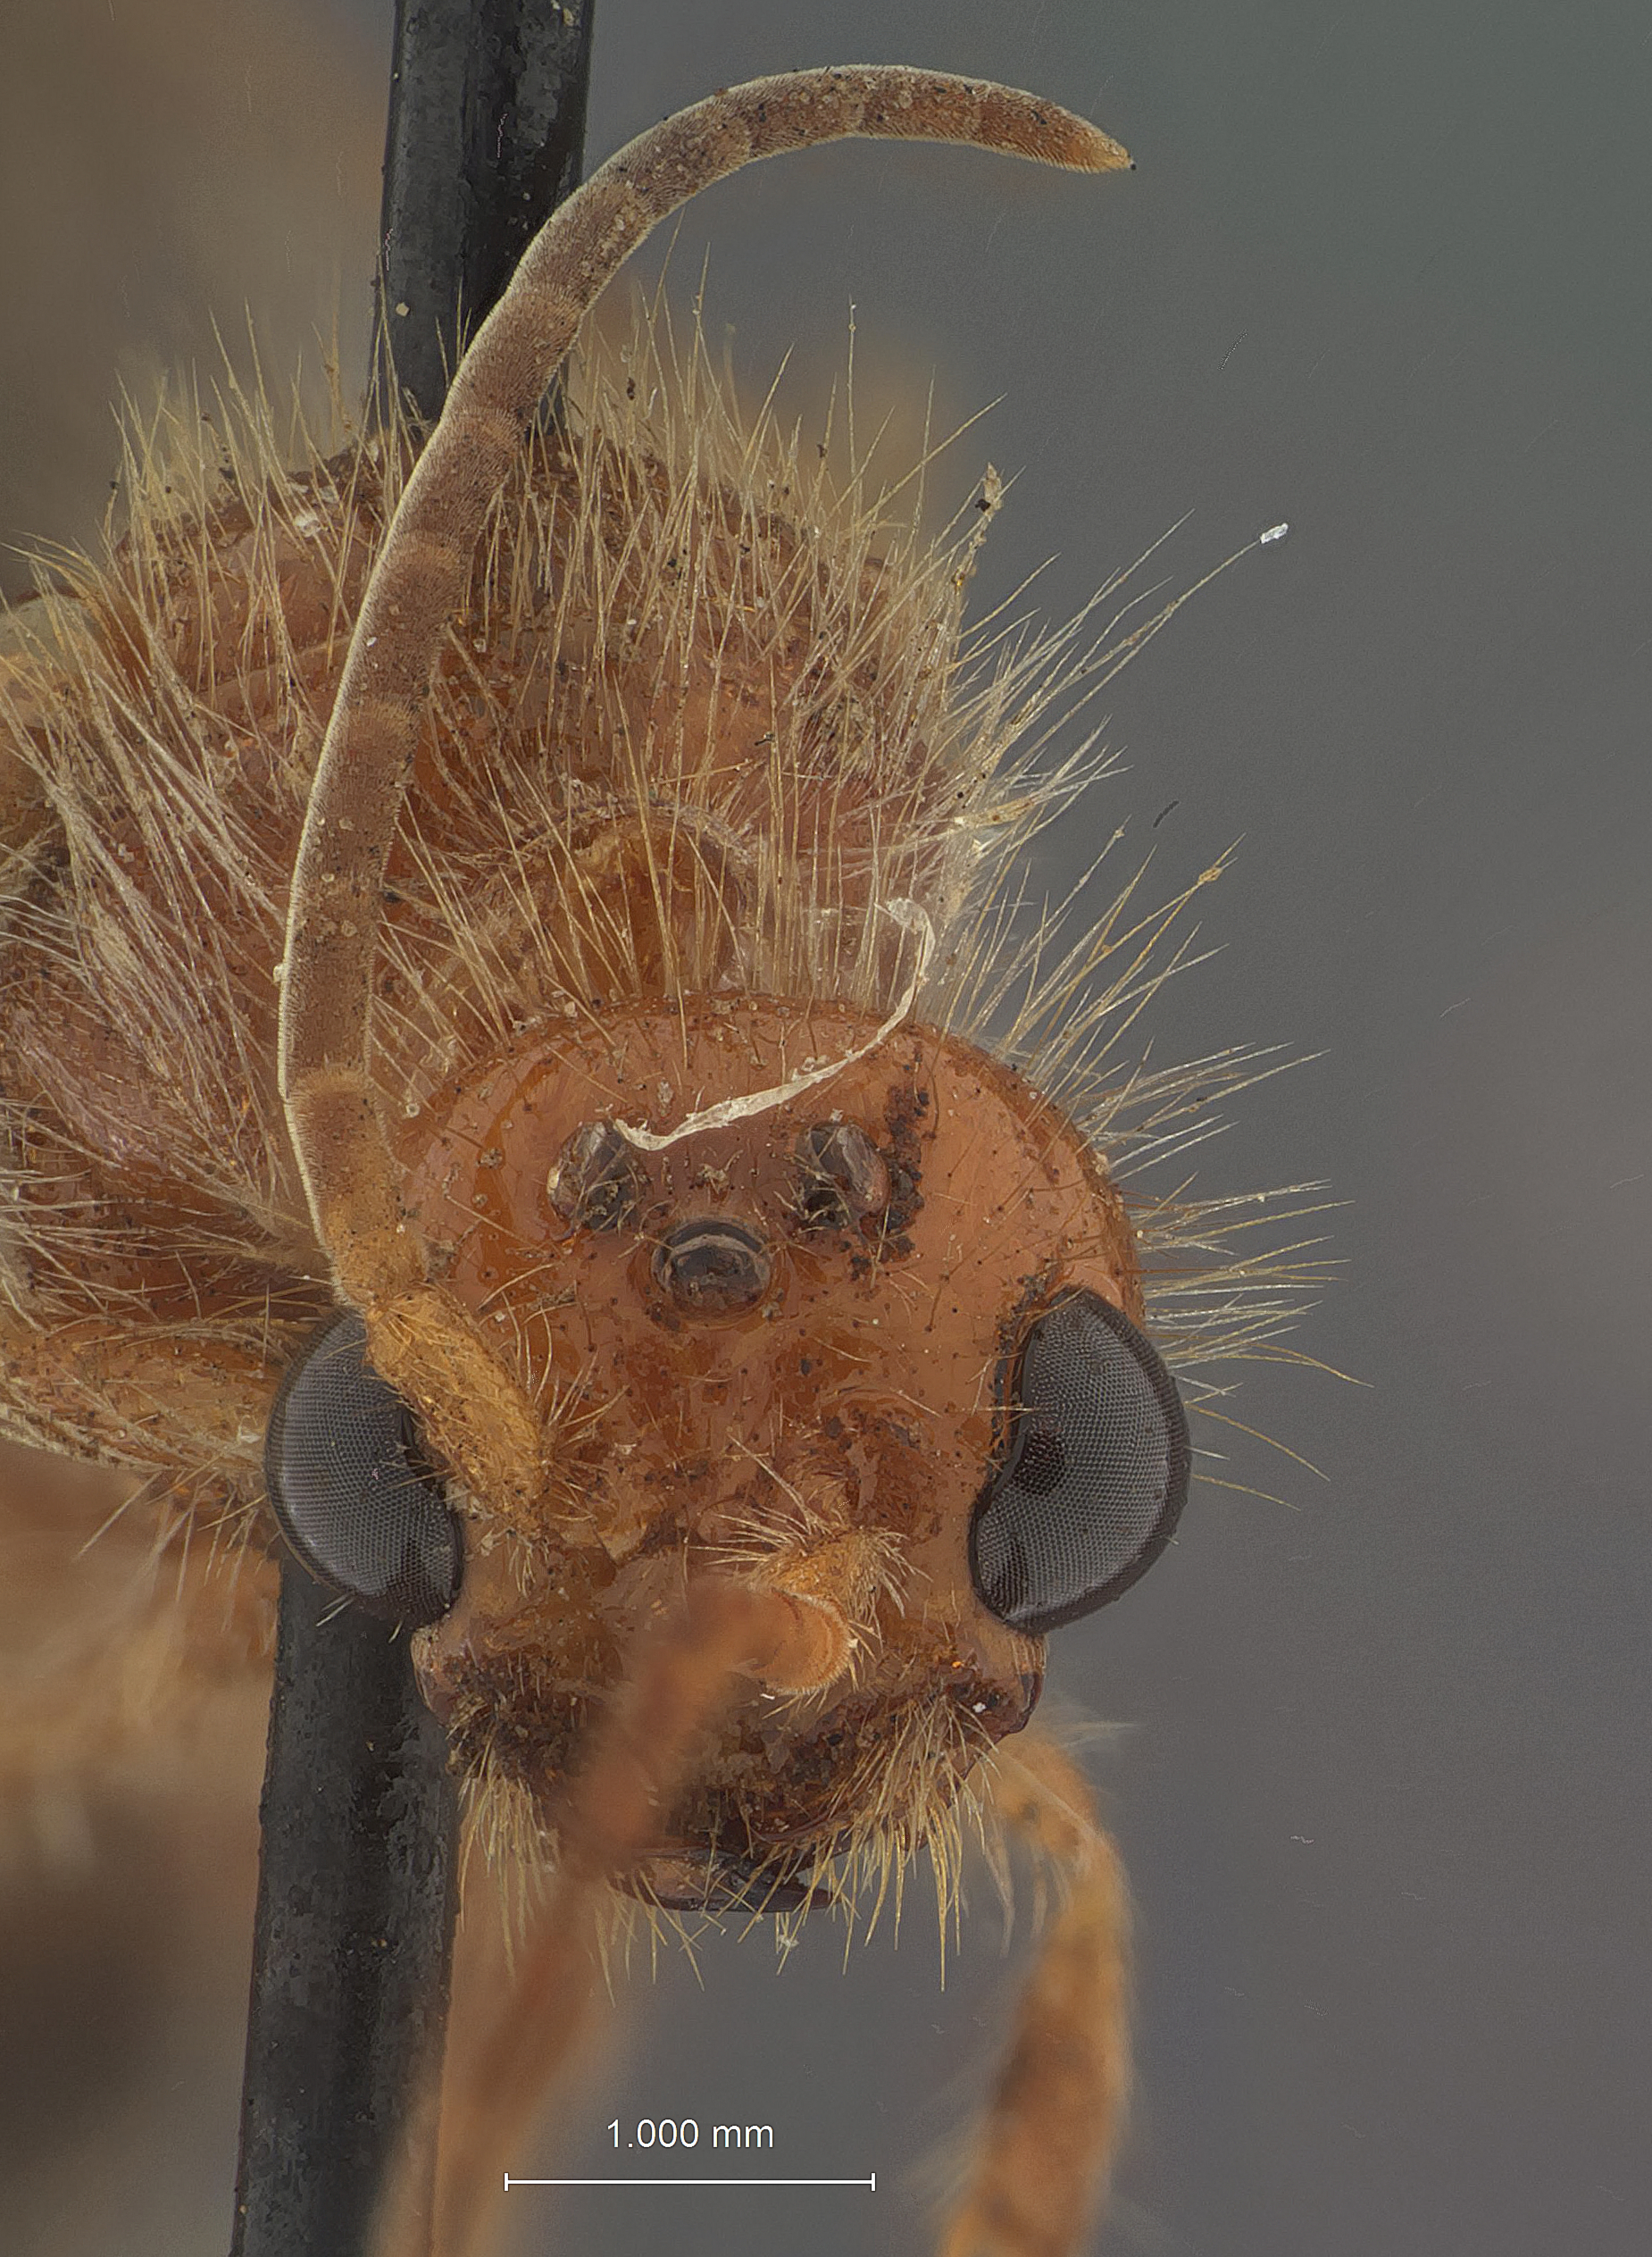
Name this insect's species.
Photopsis salmani
